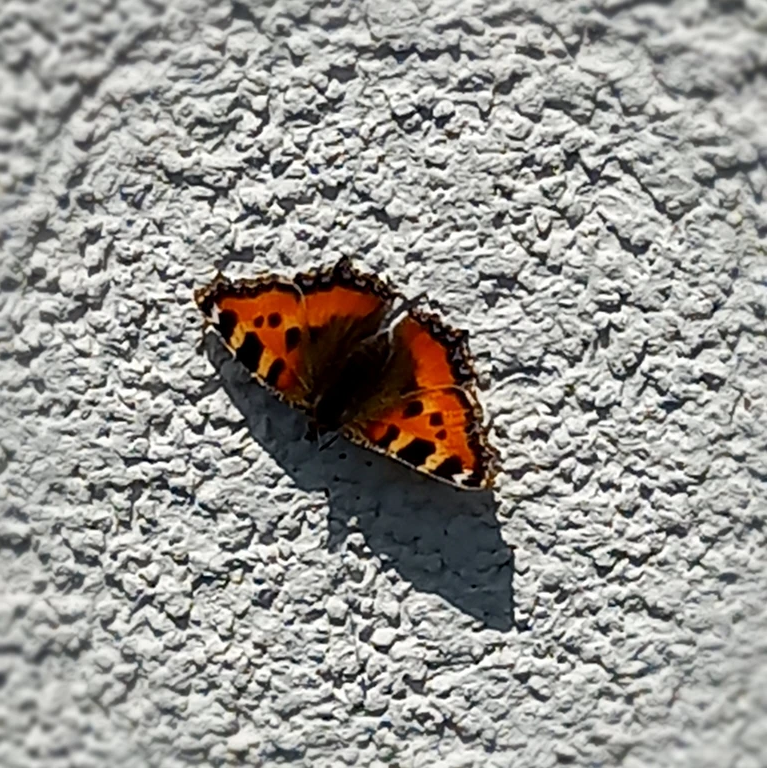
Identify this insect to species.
Aglais urticae
